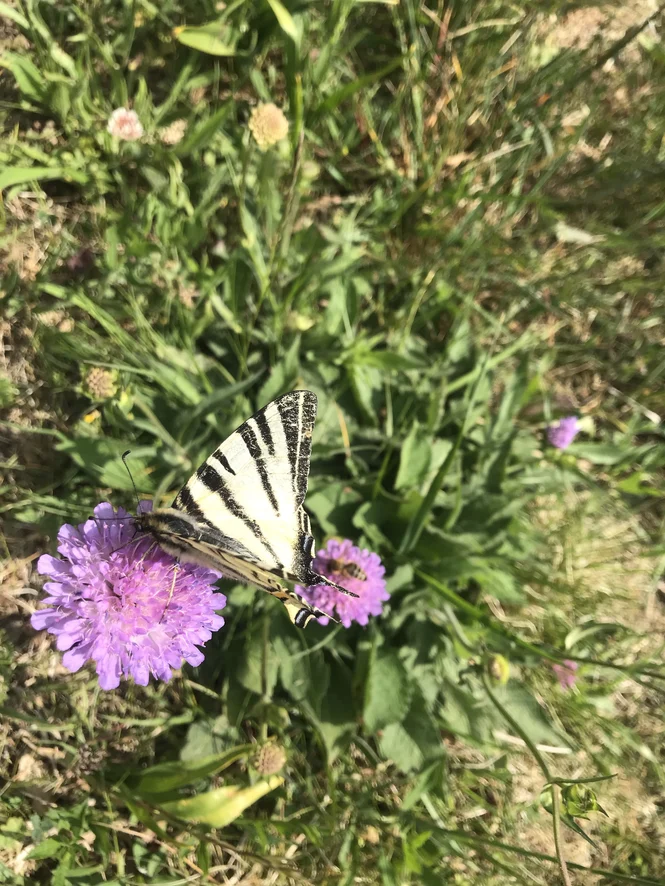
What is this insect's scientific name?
Iphiclides podalirius
